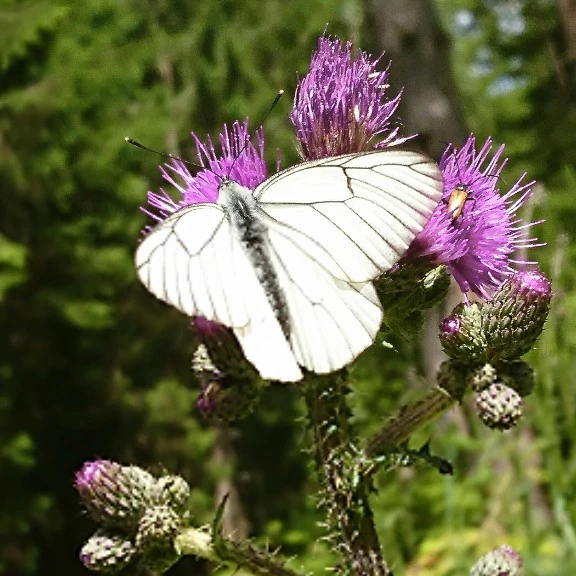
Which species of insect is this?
Aporia crataegi
